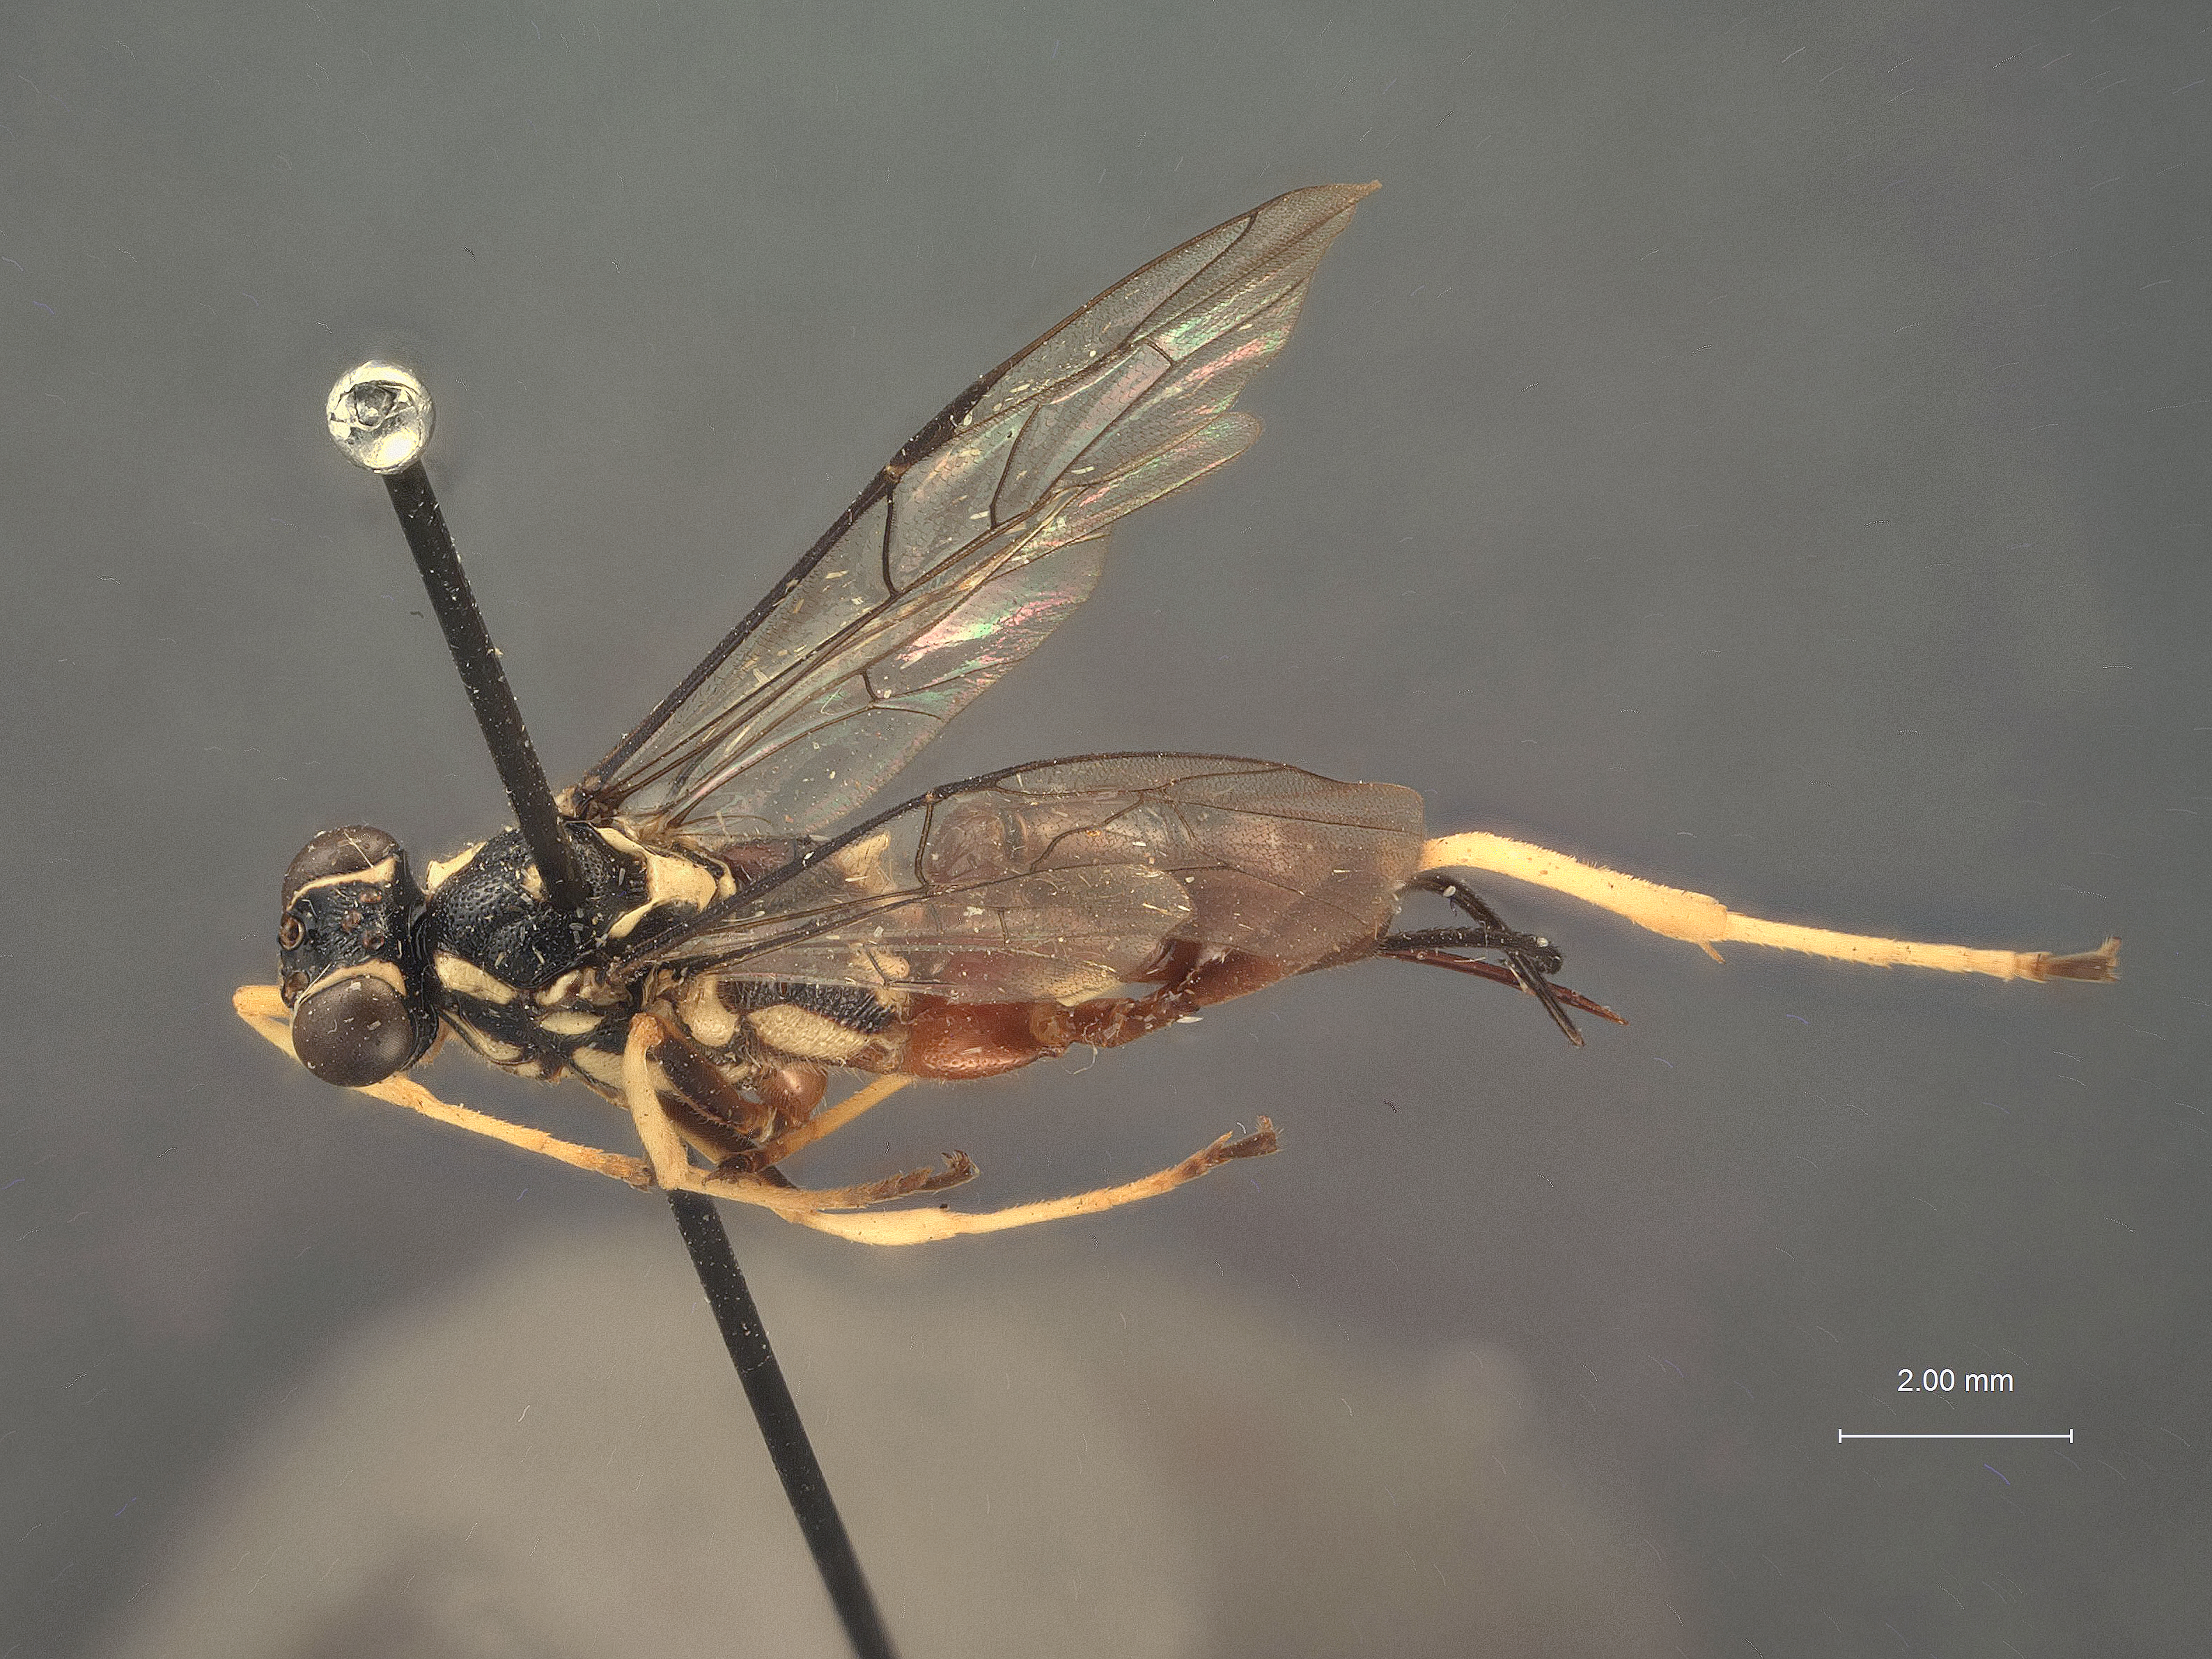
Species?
Cryptanura maculifrons
